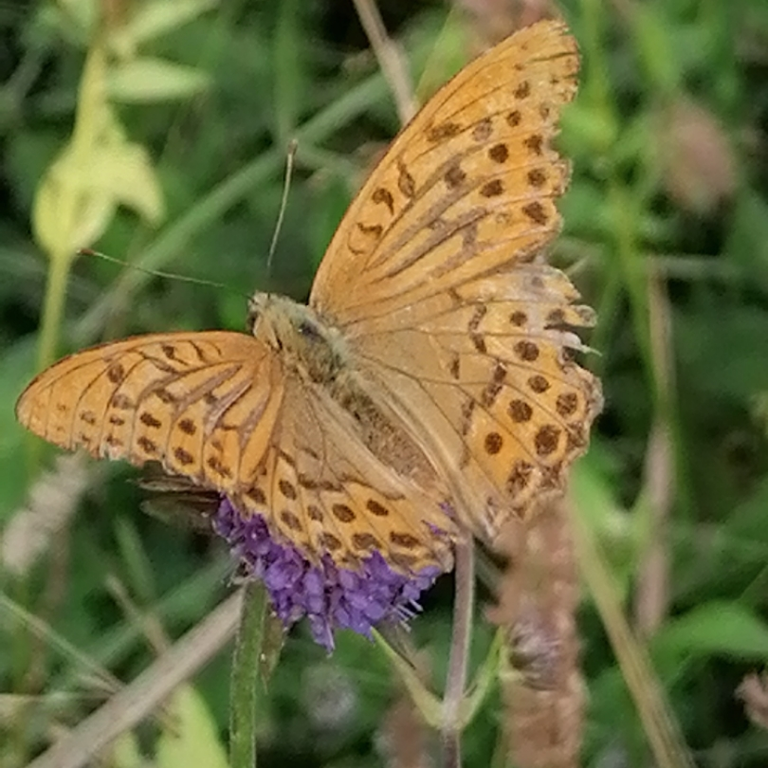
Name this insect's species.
Argynnis paphia
